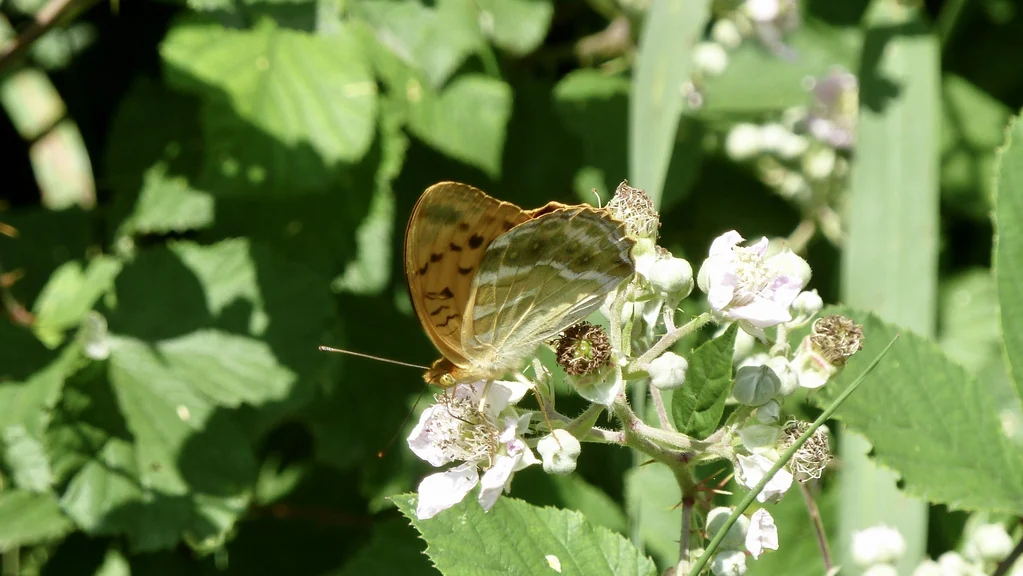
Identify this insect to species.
Argynnis paphia
